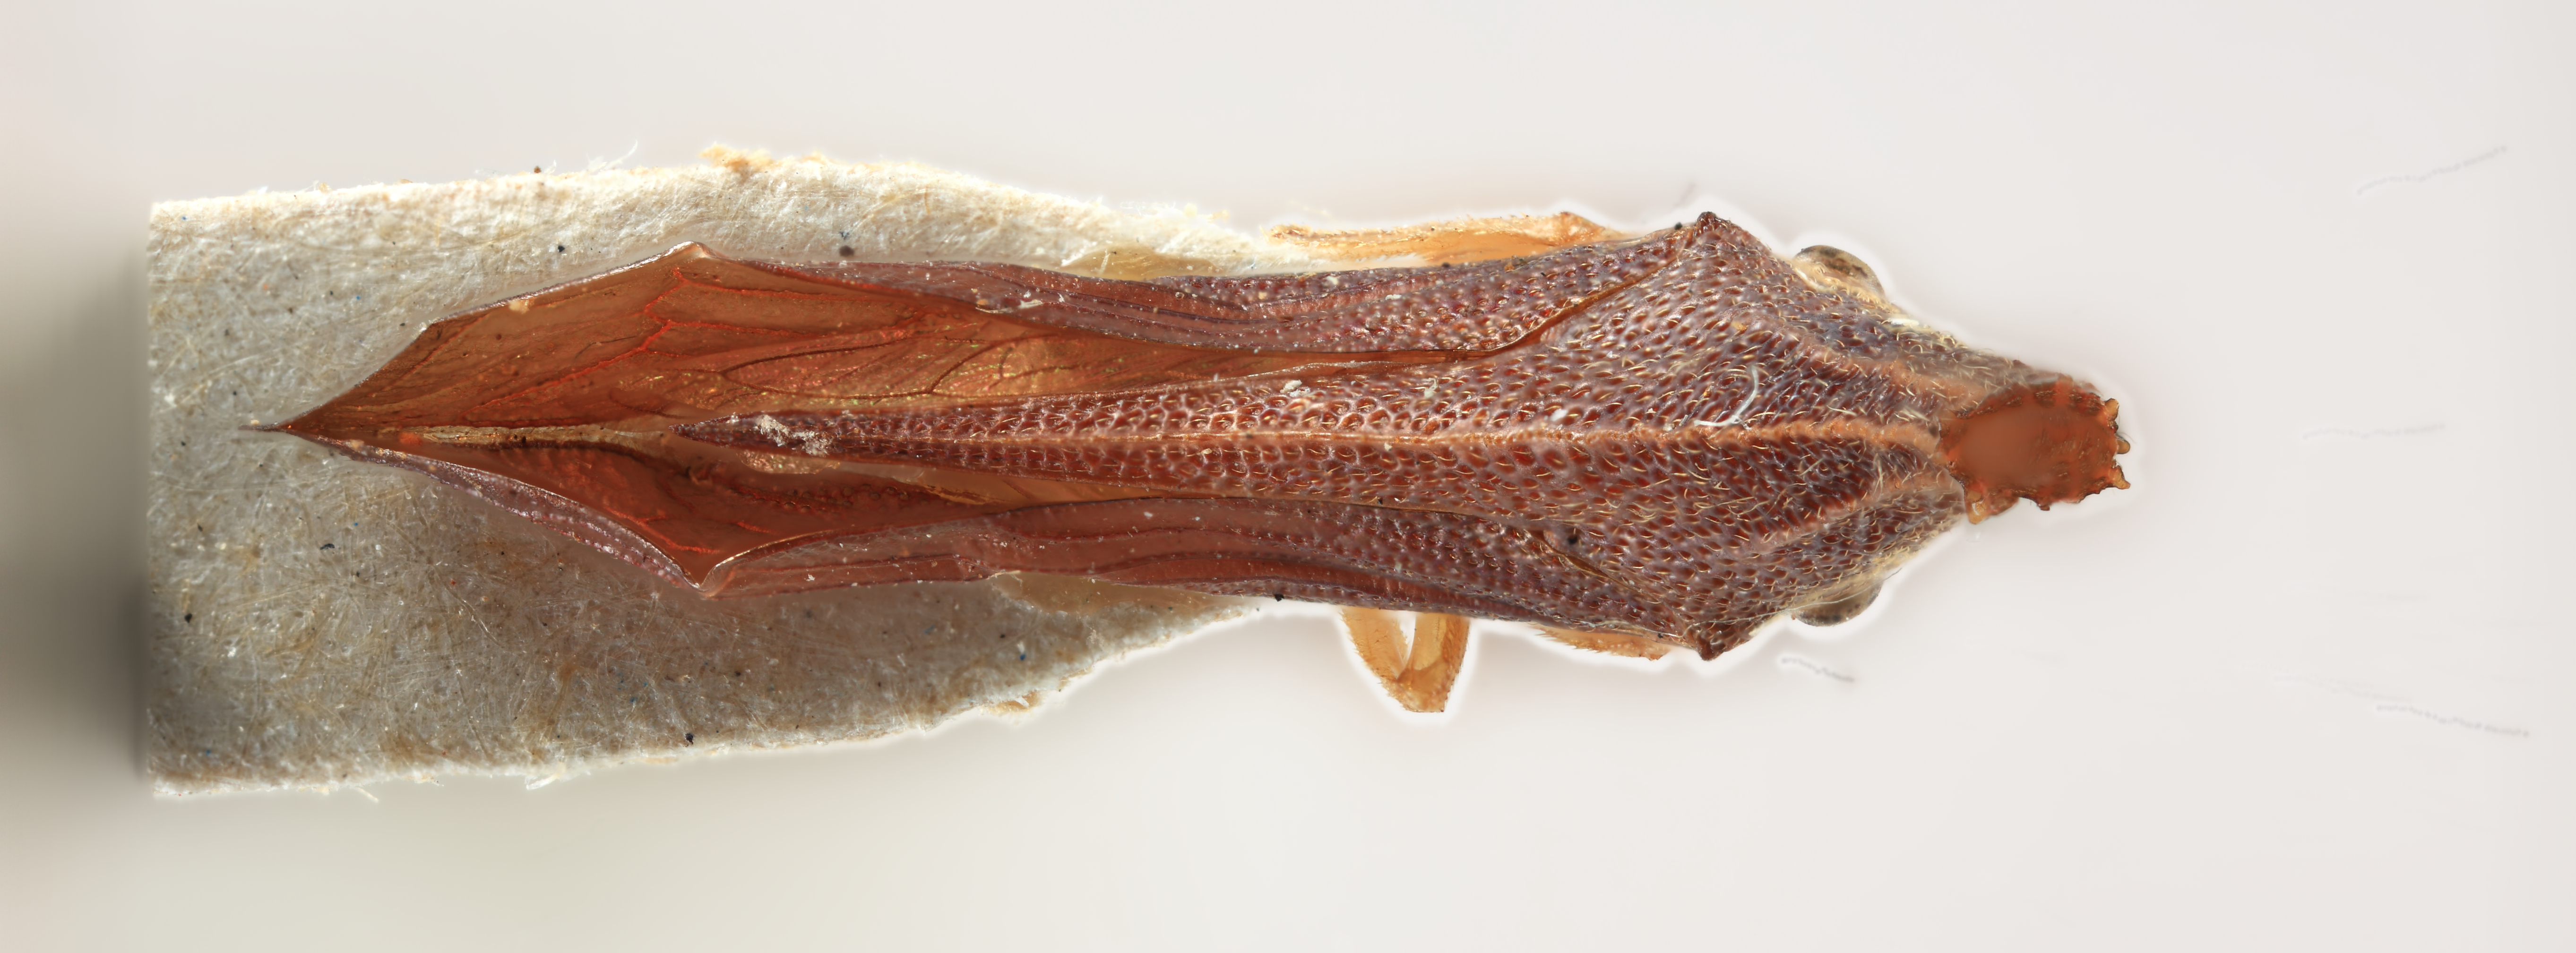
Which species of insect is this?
Pyrgonota binodis
